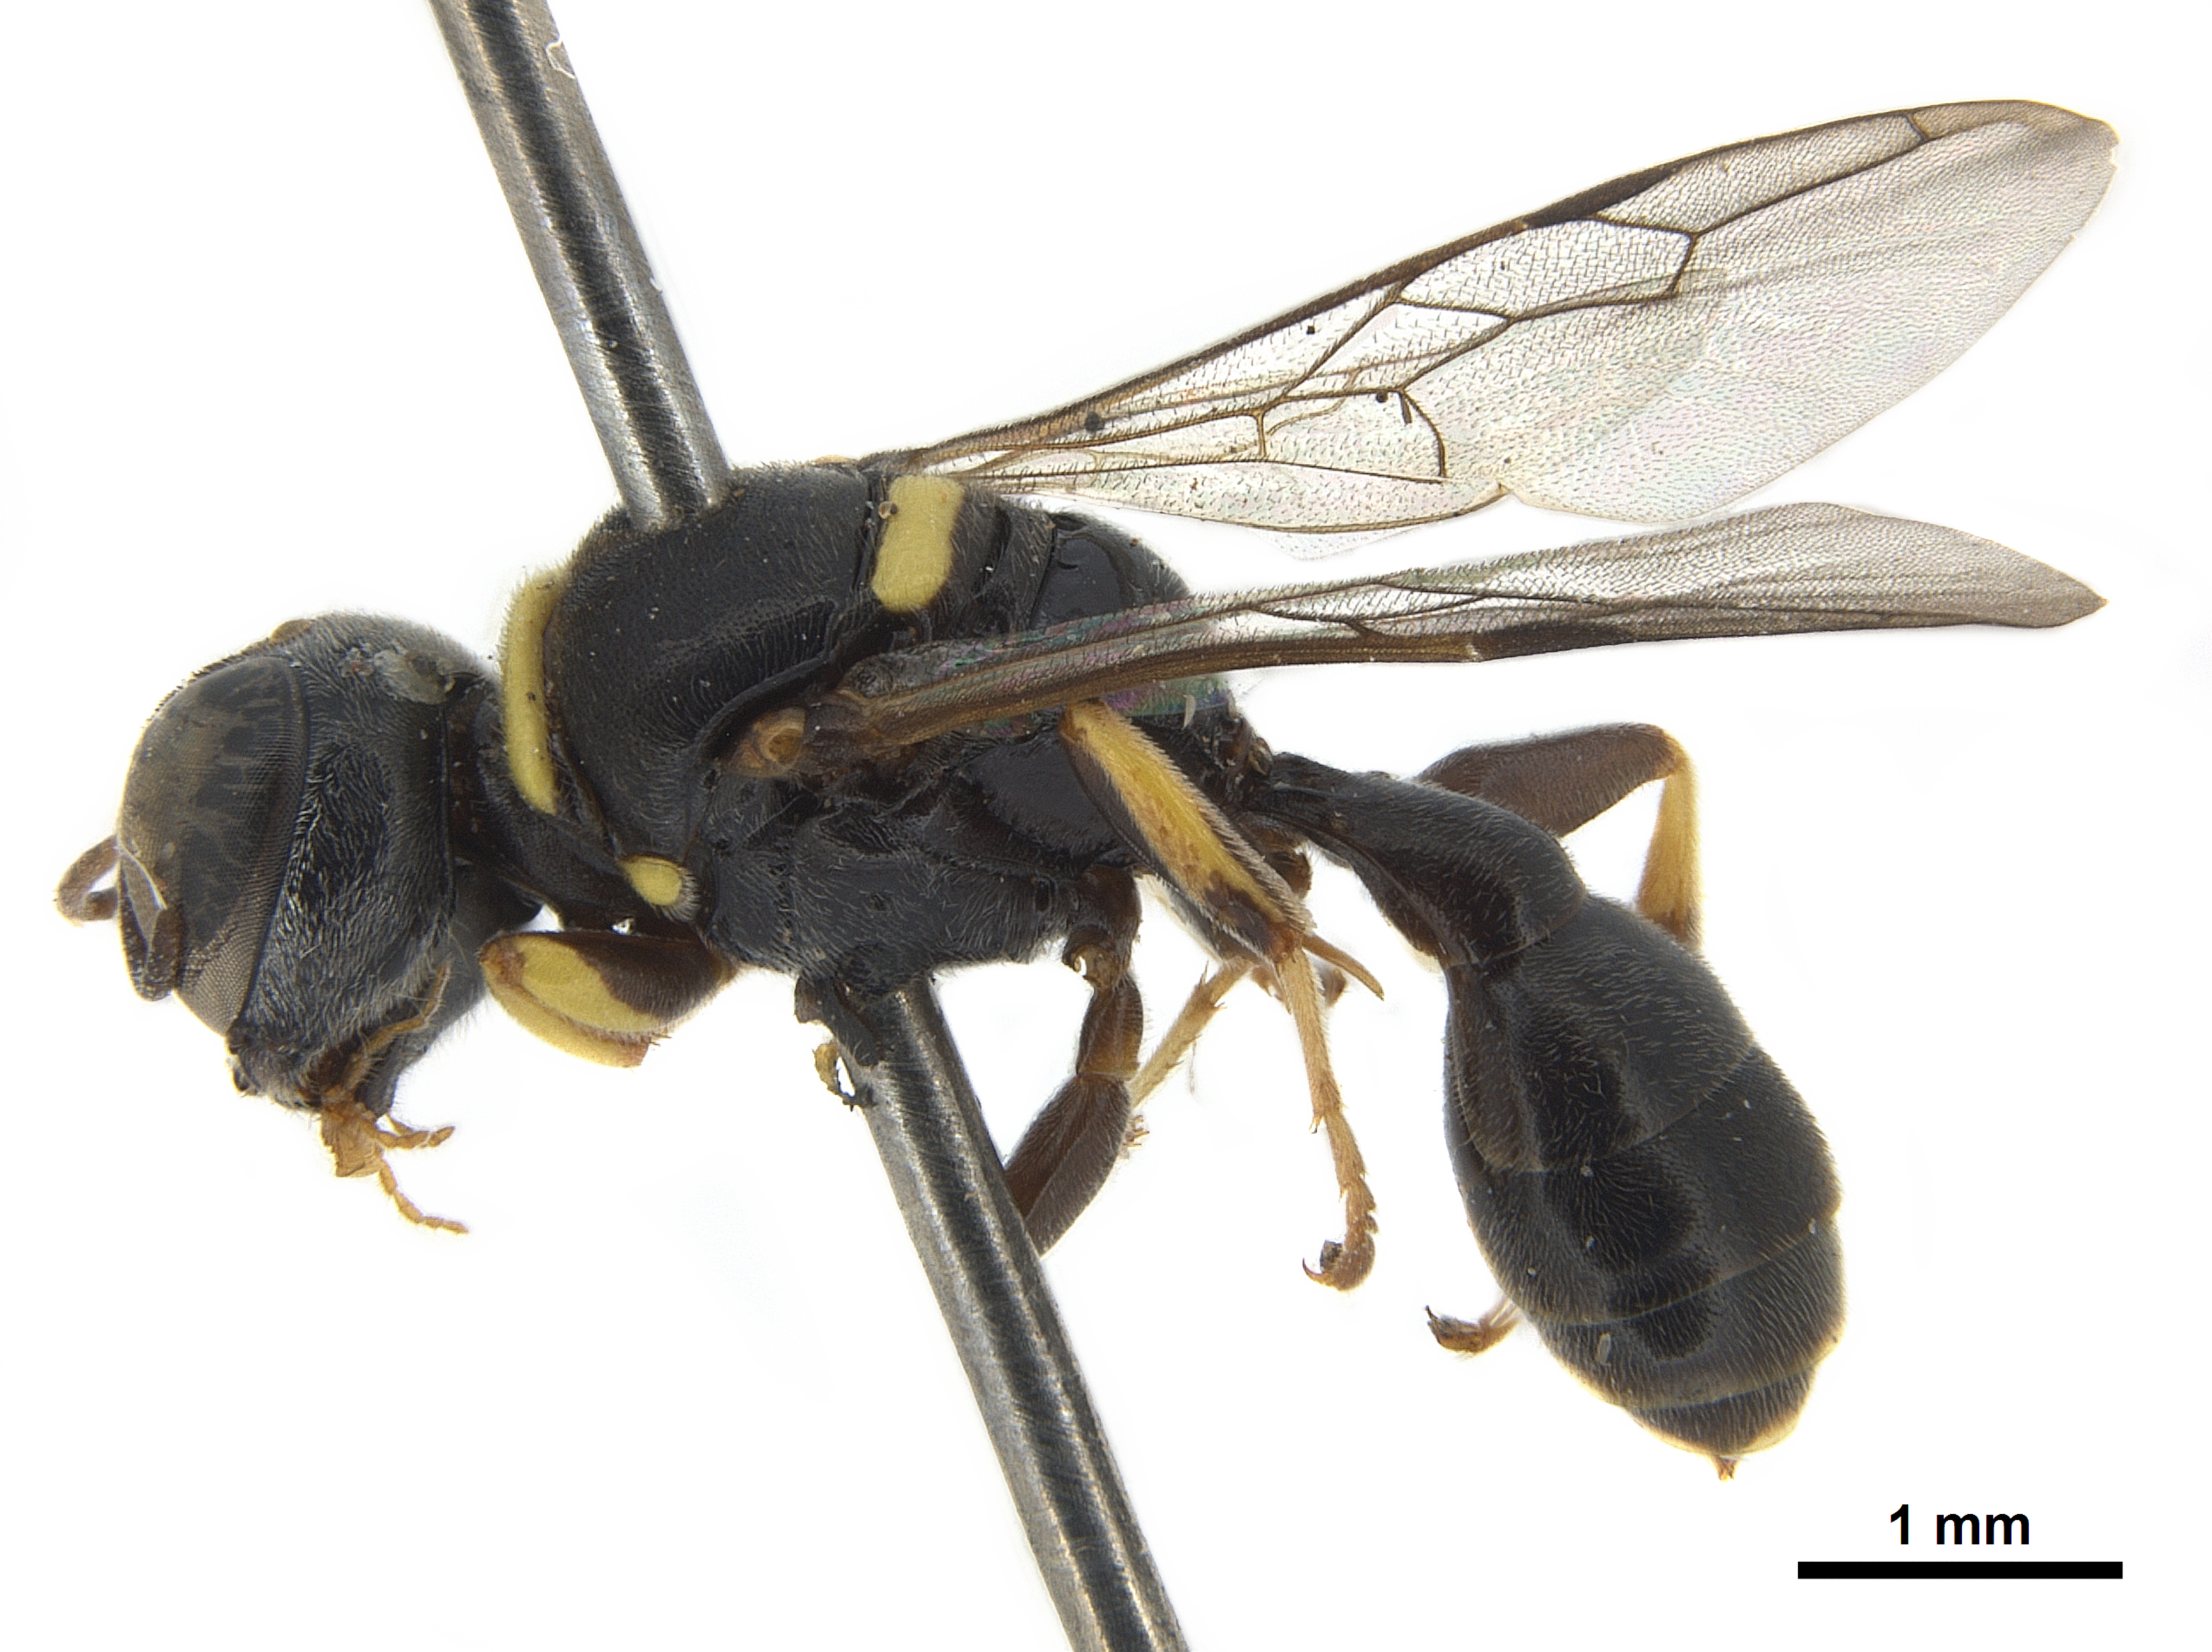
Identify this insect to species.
Piyuma prosopoides
